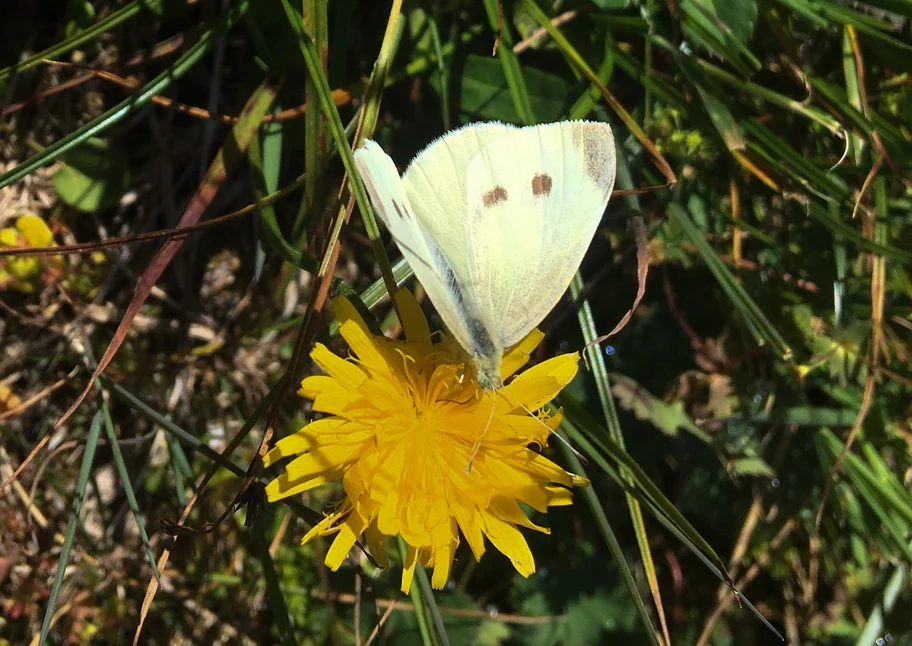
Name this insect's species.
Pieris rapae
